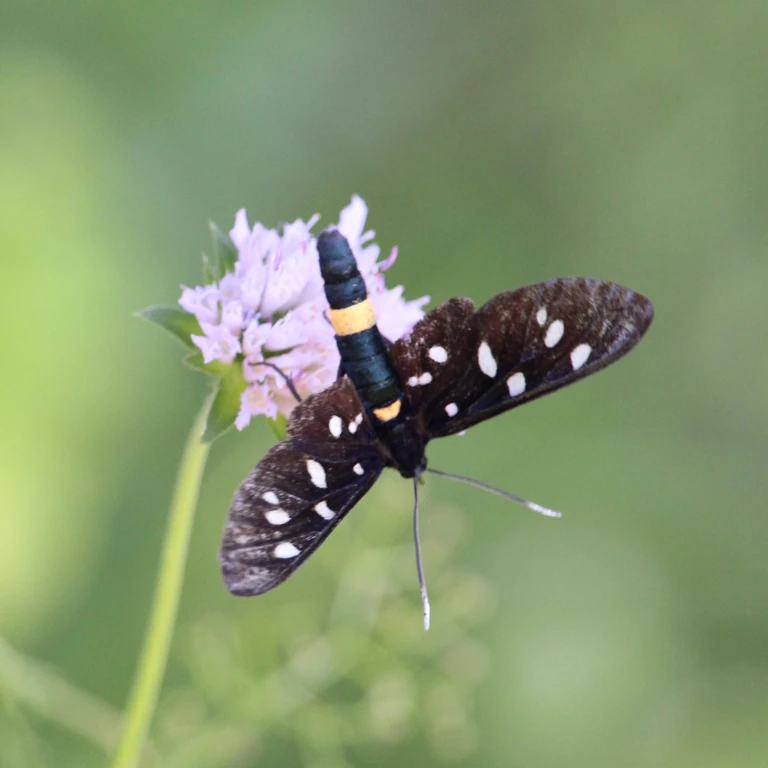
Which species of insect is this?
Amata phegea
